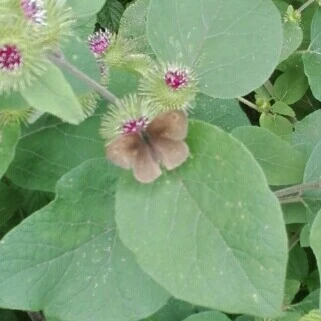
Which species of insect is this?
Maniola jurtina
